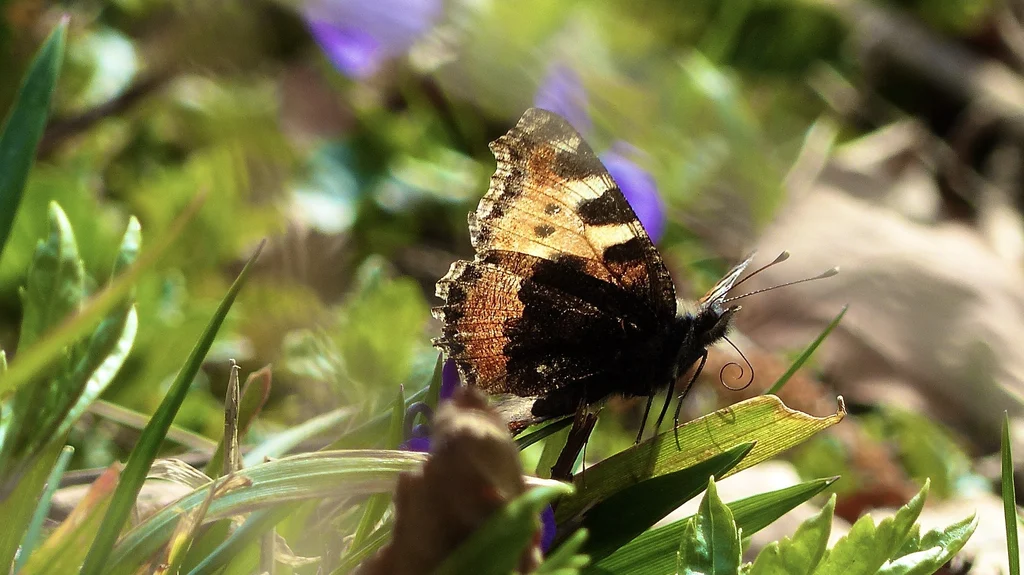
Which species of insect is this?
Aglais urticae
